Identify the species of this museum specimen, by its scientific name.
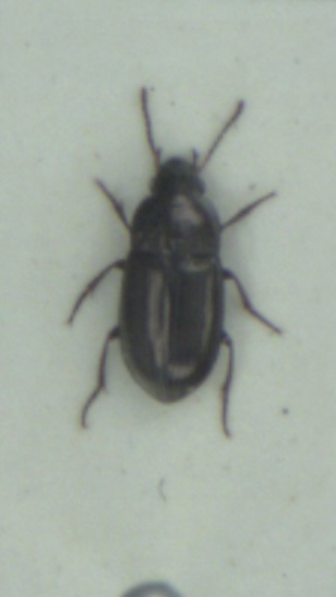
Amara tibialis
